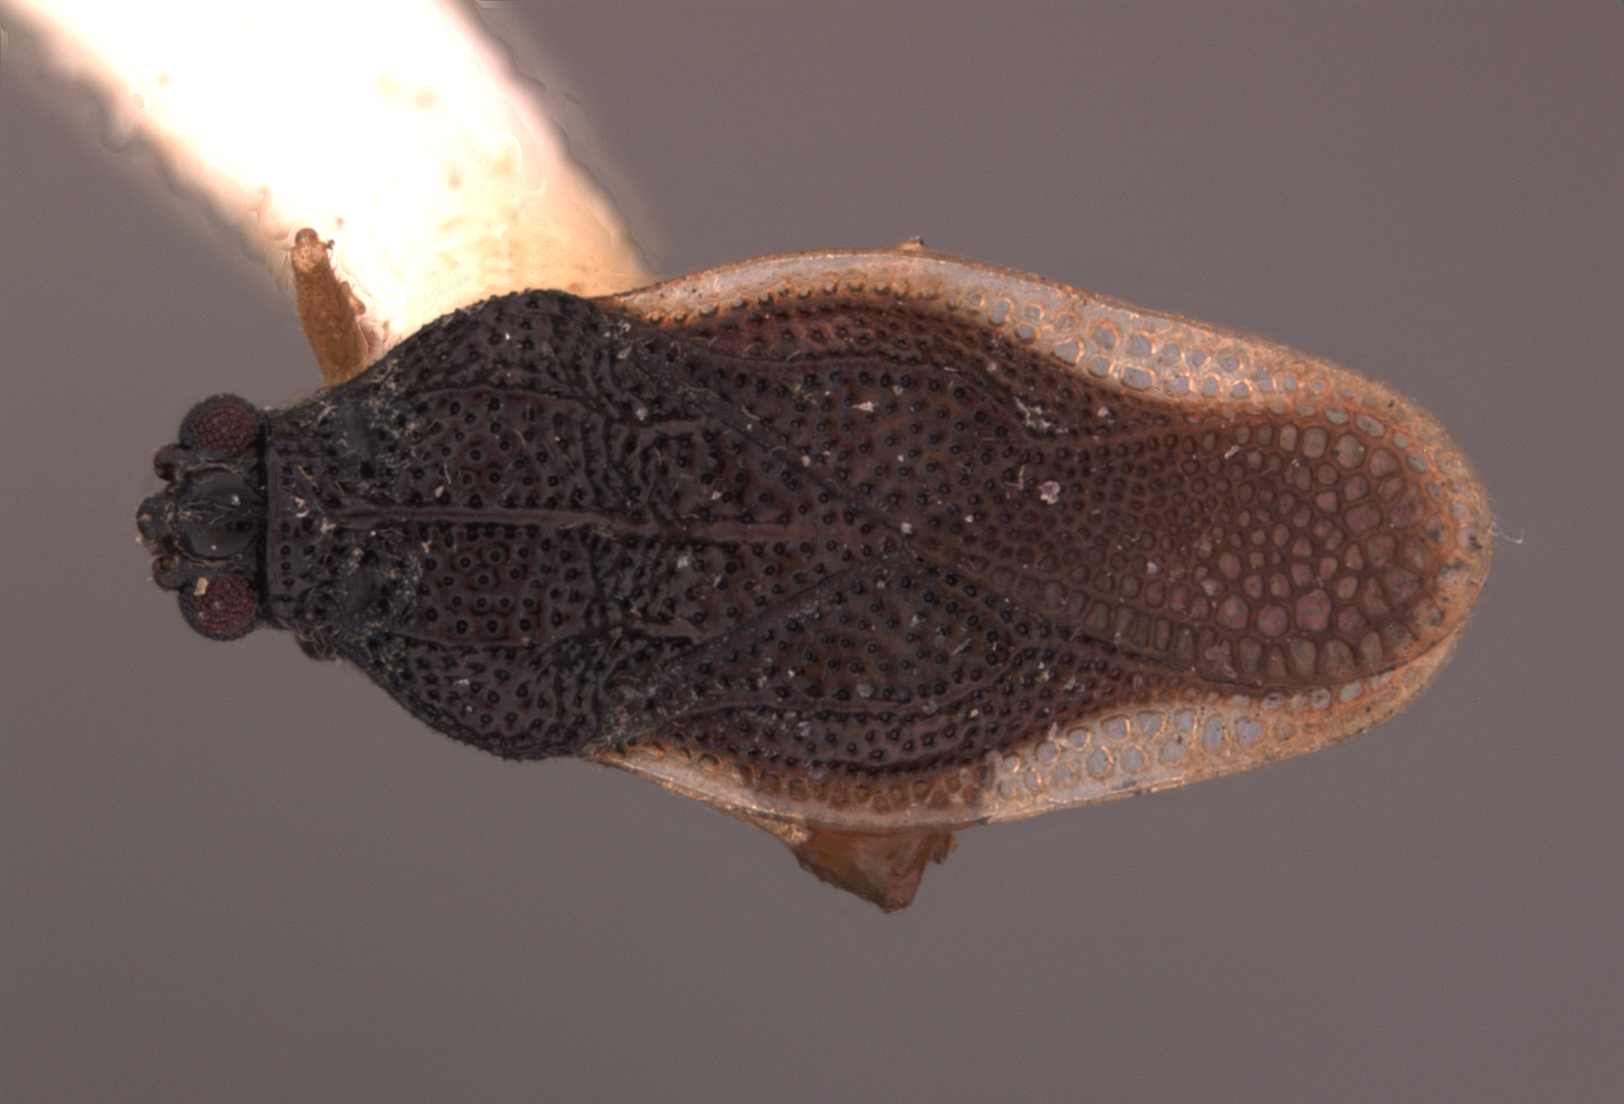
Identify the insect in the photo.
Amblystira marginata
